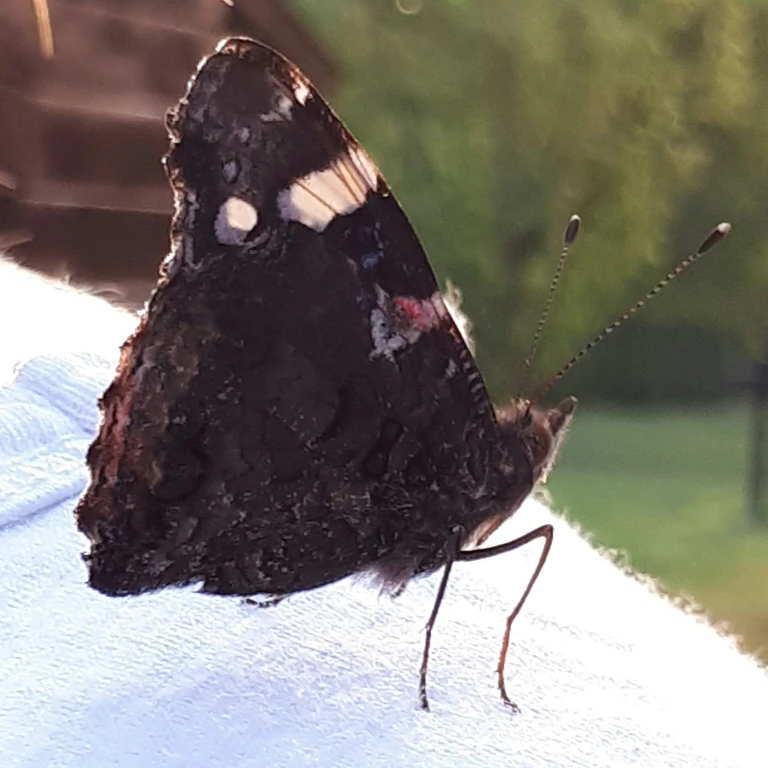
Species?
Vanessa atalanta
